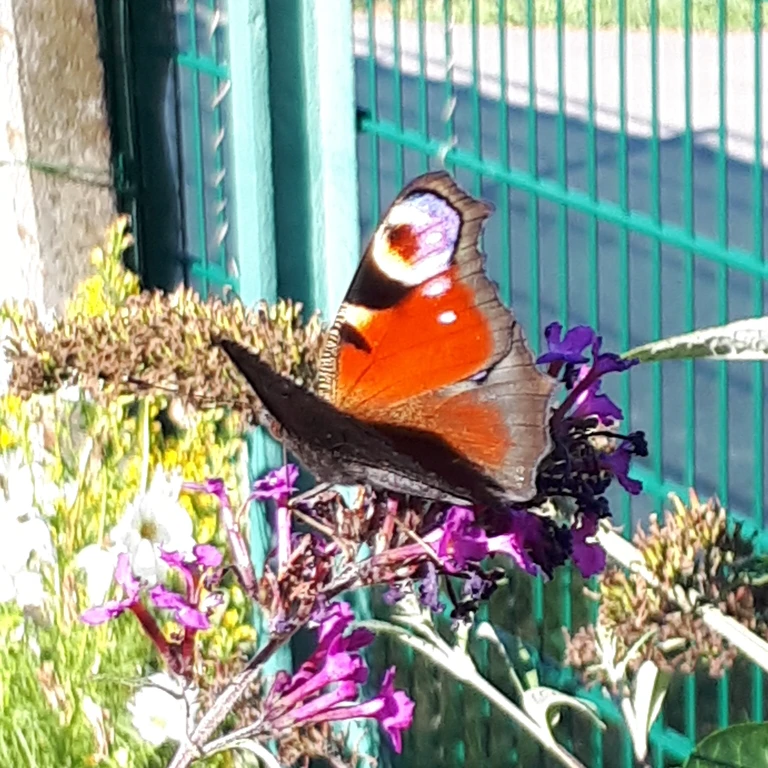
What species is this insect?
Aglais io
